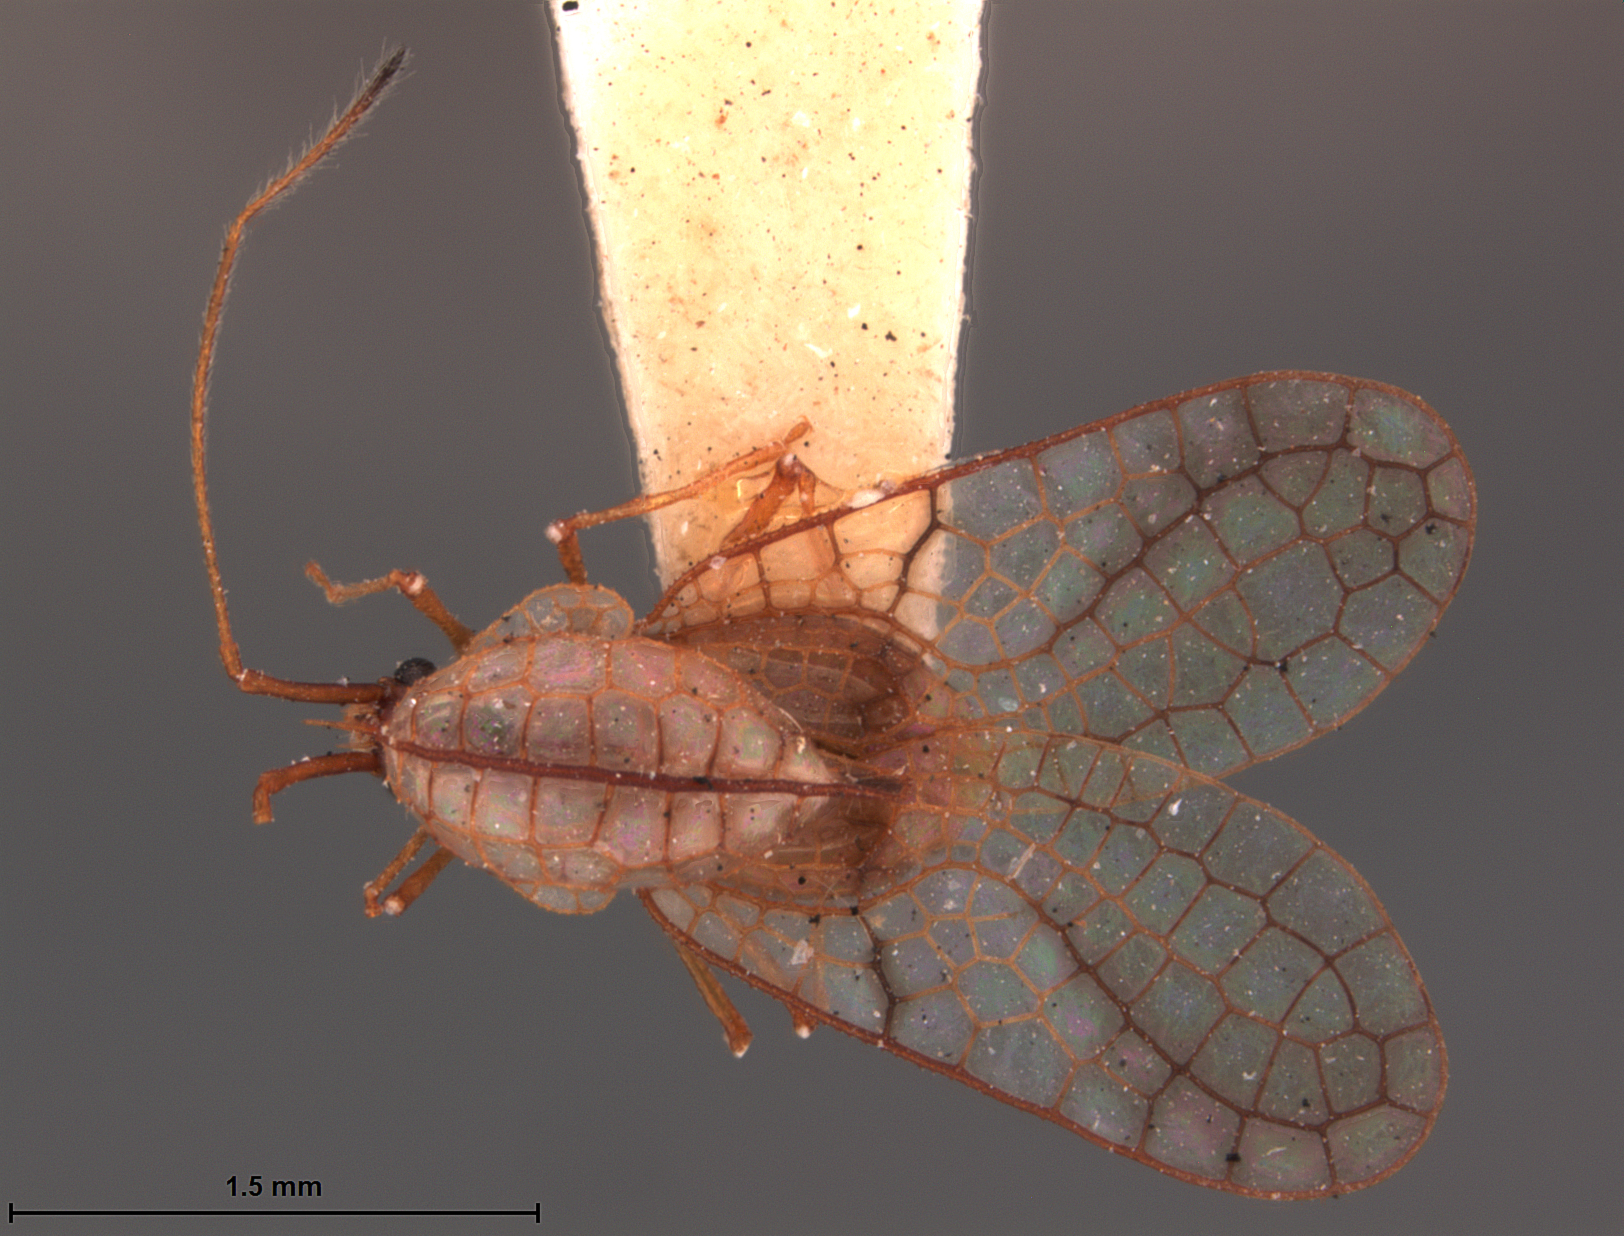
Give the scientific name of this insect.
Ulocysta praestabilis
